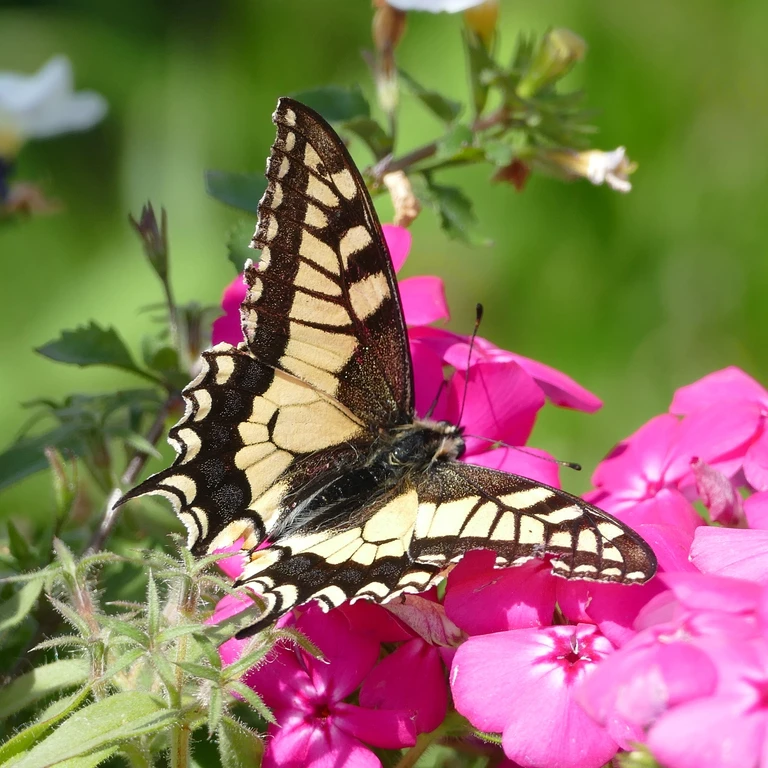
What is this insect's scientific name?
Papilio machaon
